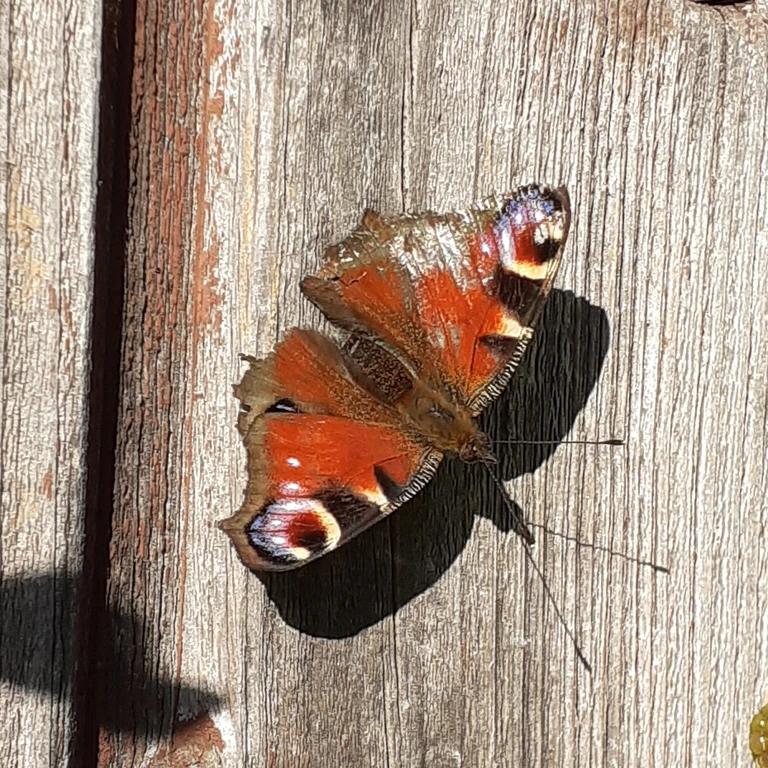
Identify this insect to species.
Aglais io
